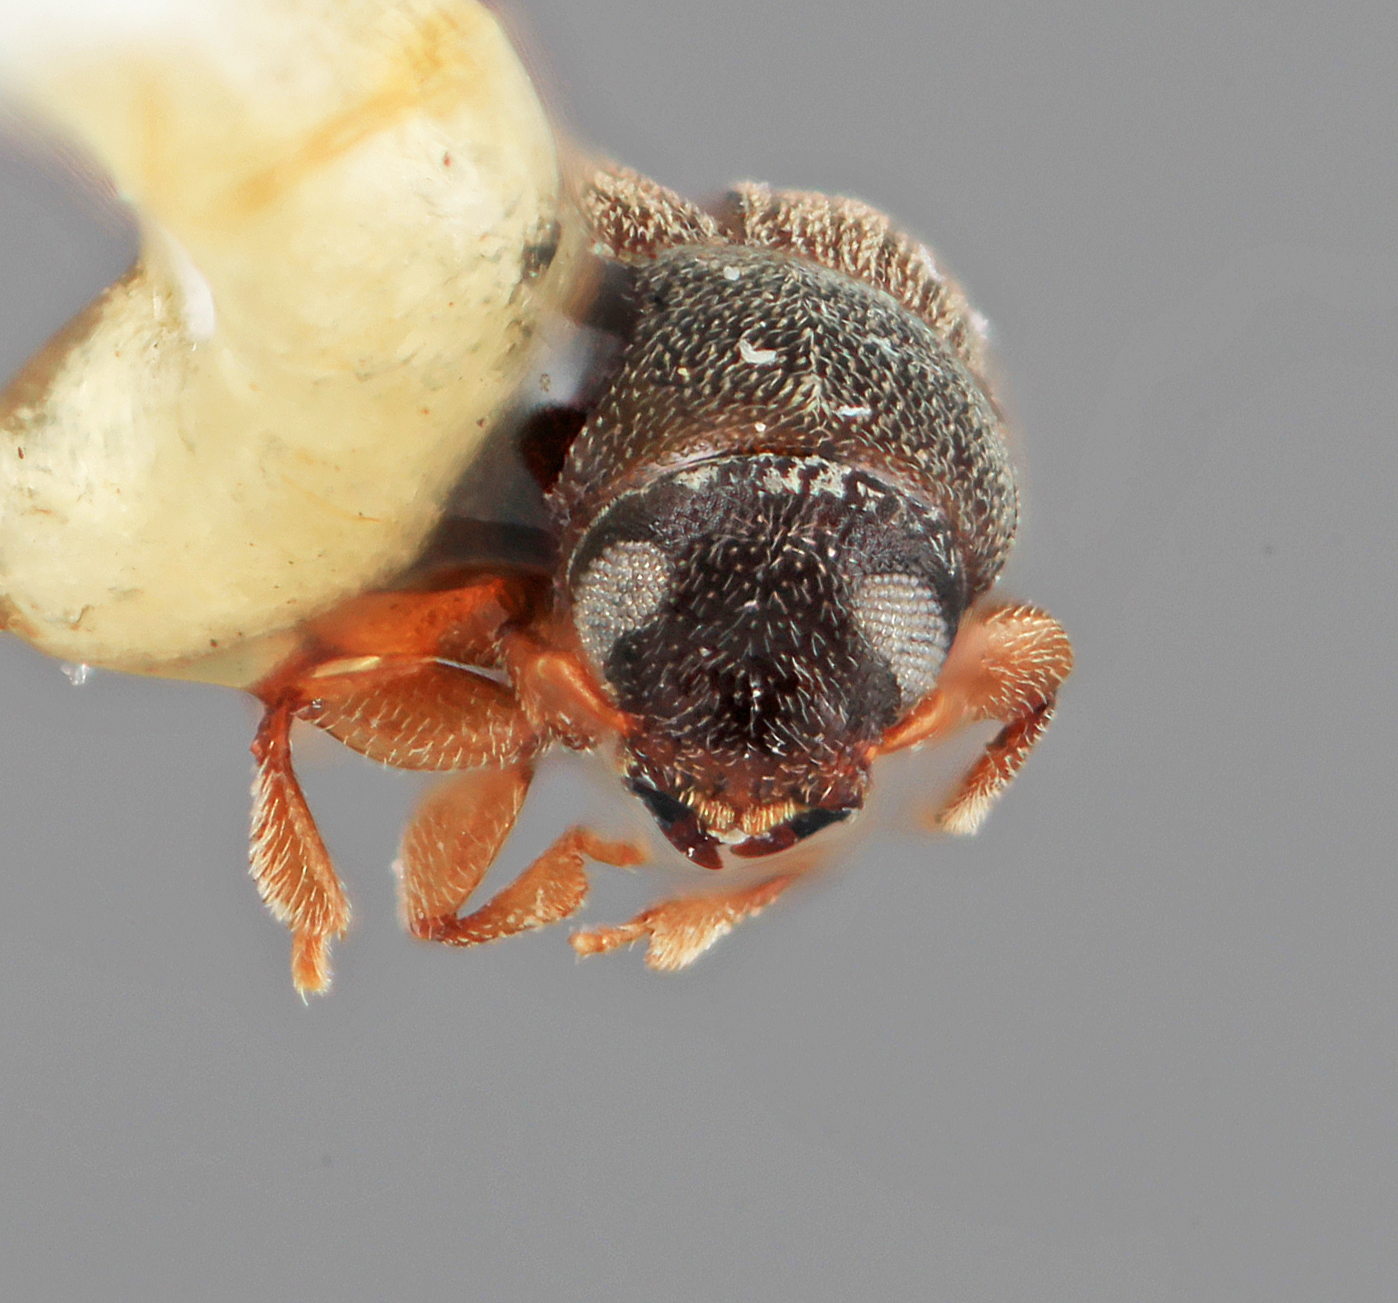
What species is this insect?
Pycnarthrum inornatum
